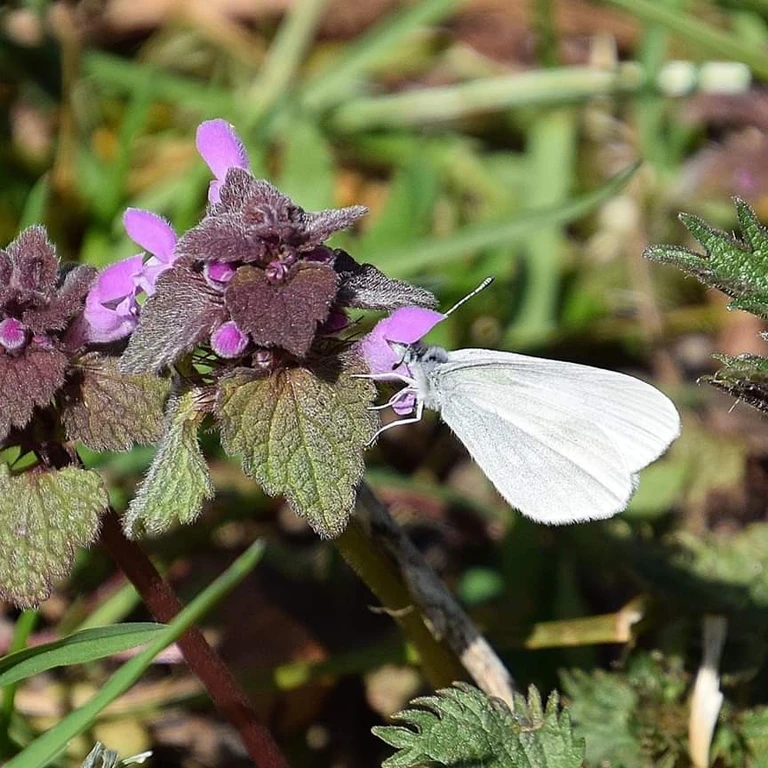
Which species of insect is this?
Leptidea sinapis/juvernica
